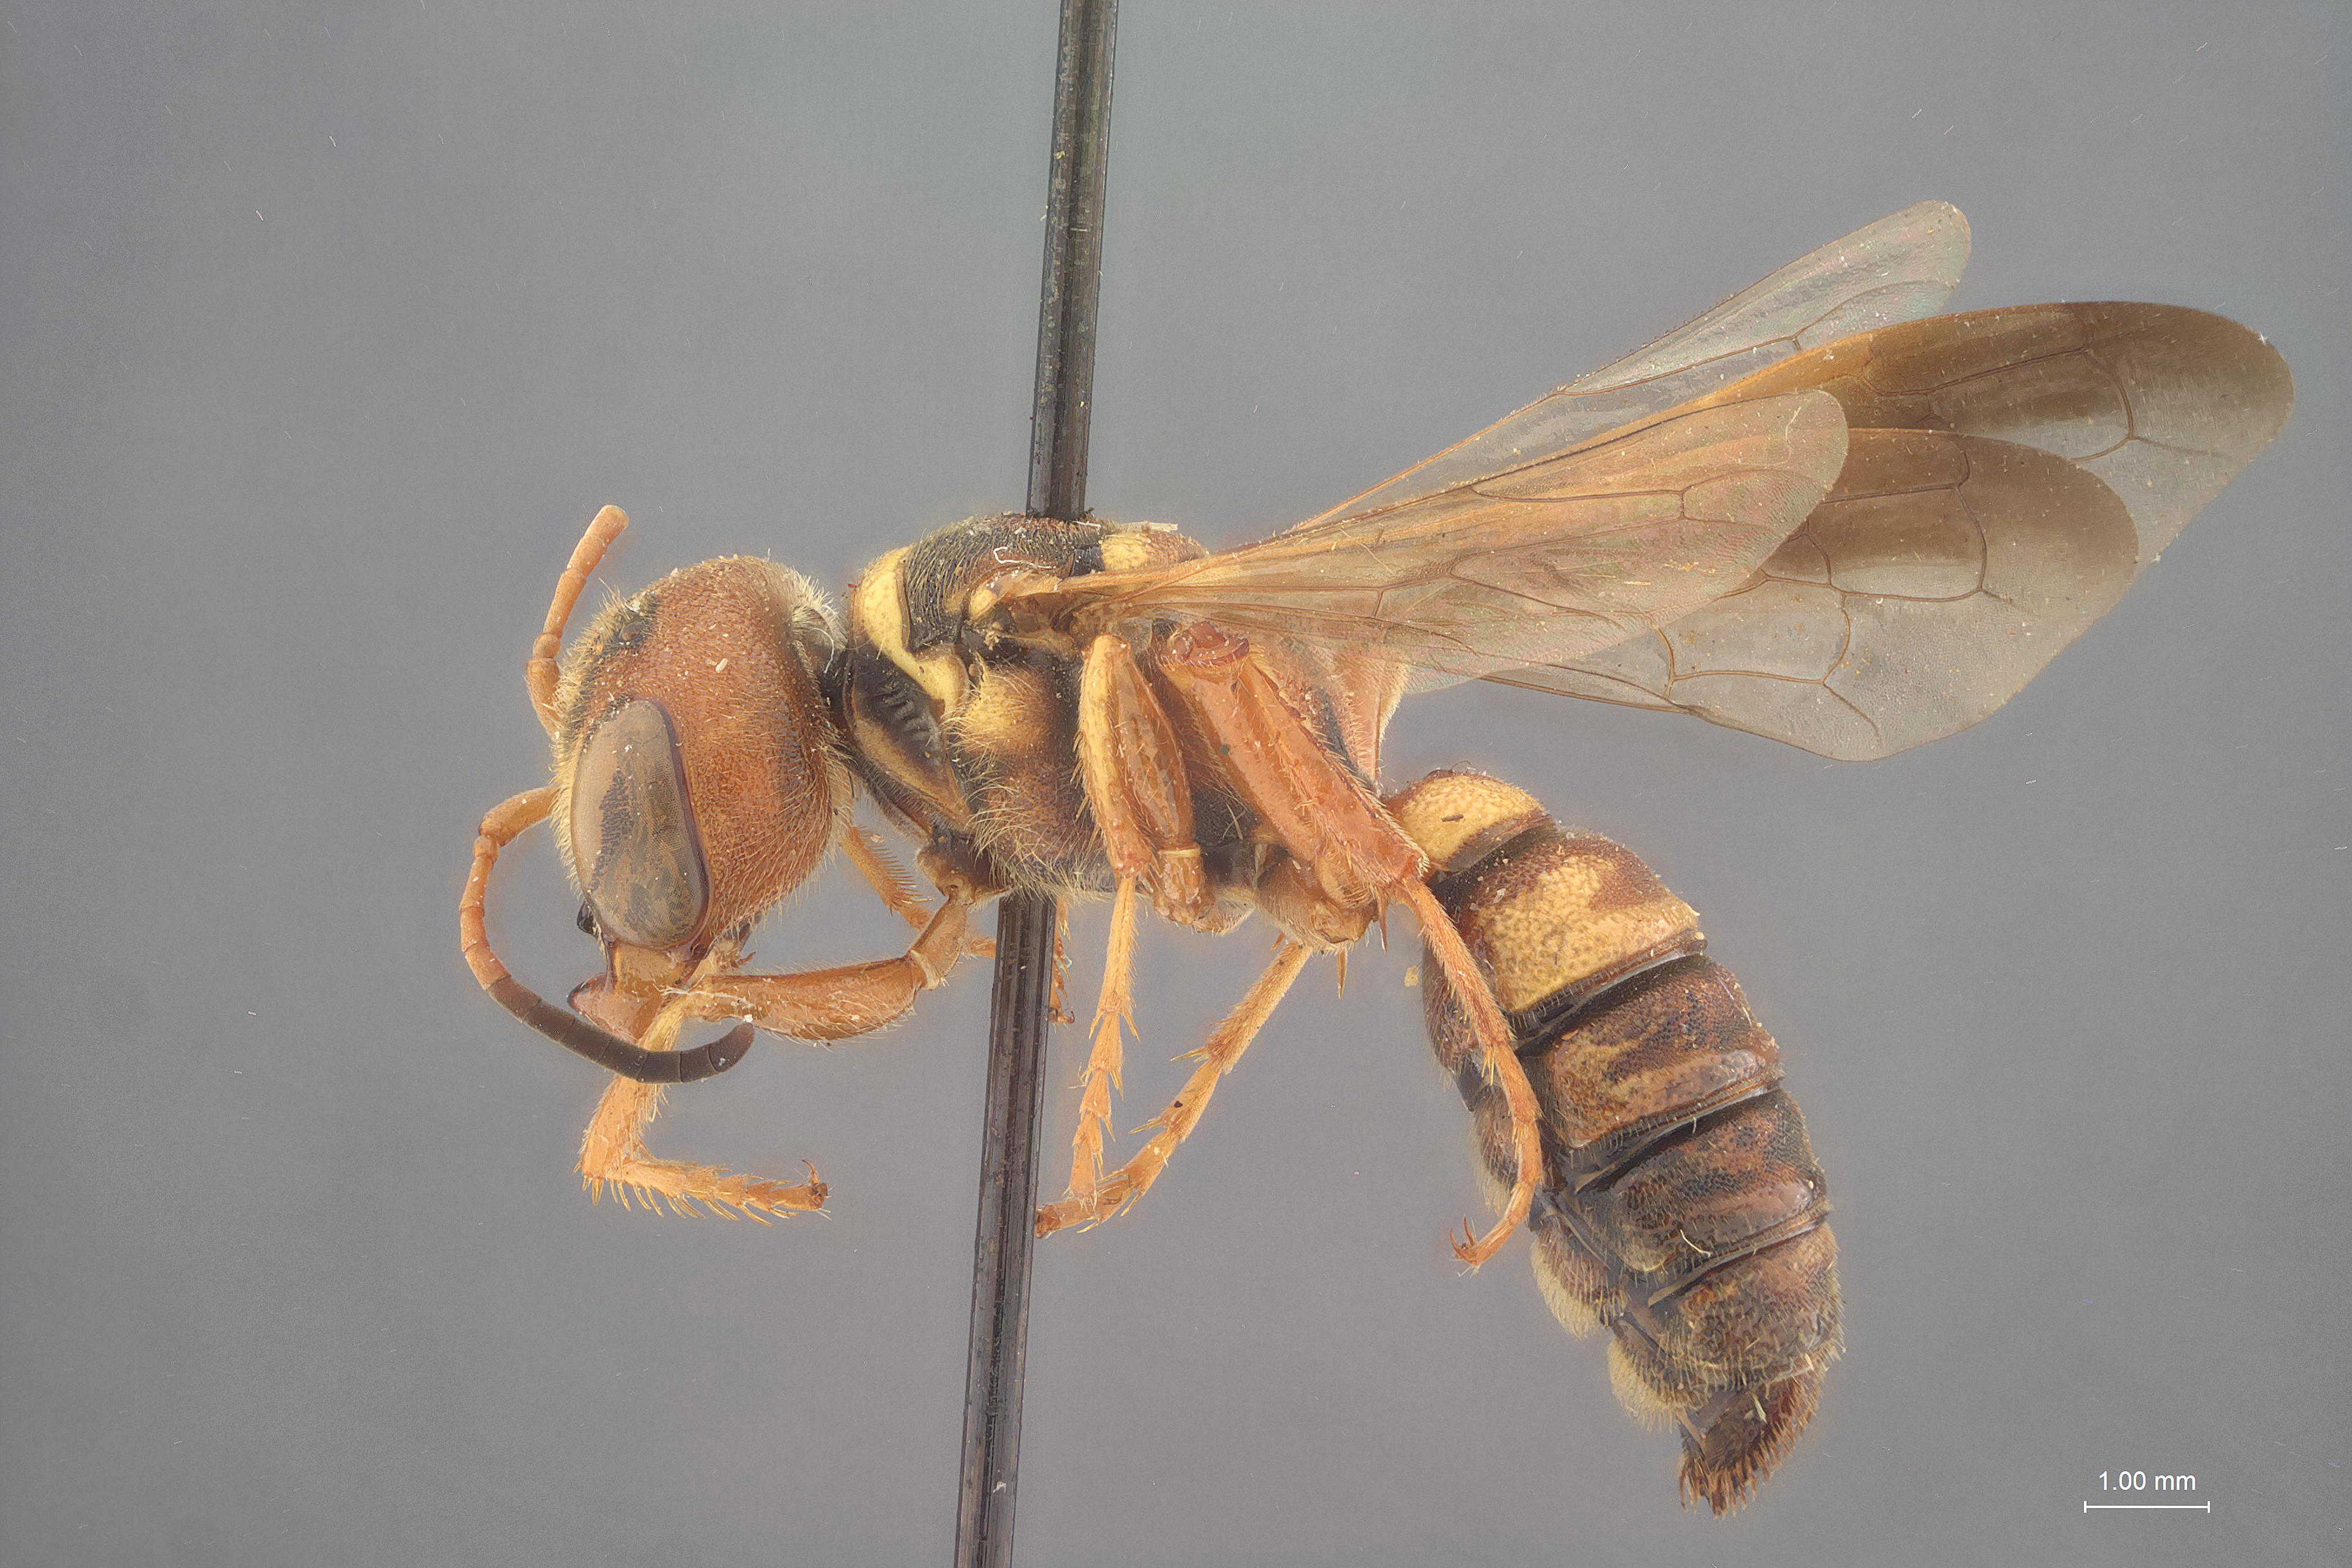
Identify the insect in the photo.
Eucerceris sinuata
